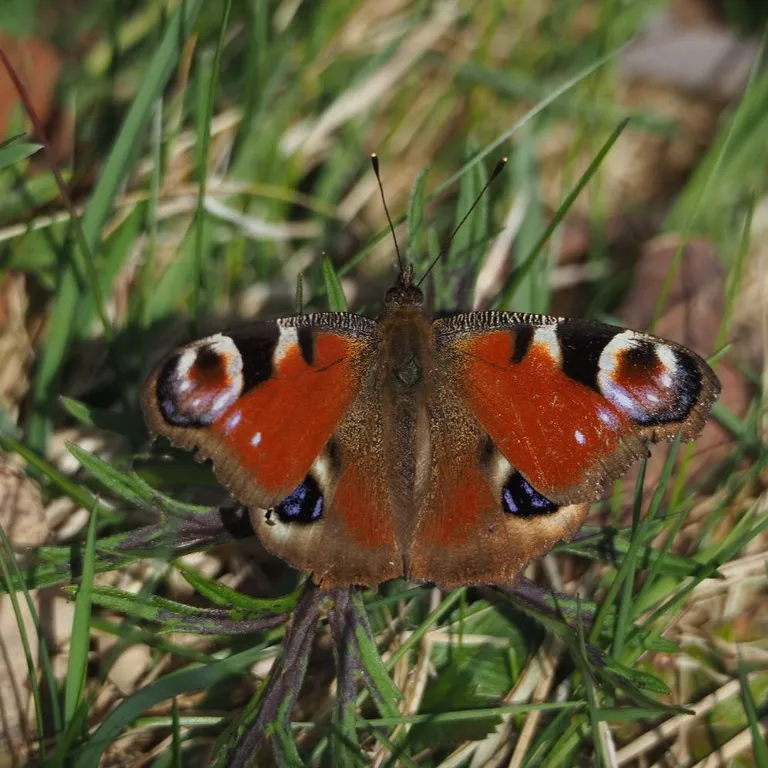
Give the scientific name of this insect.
Aglais io
